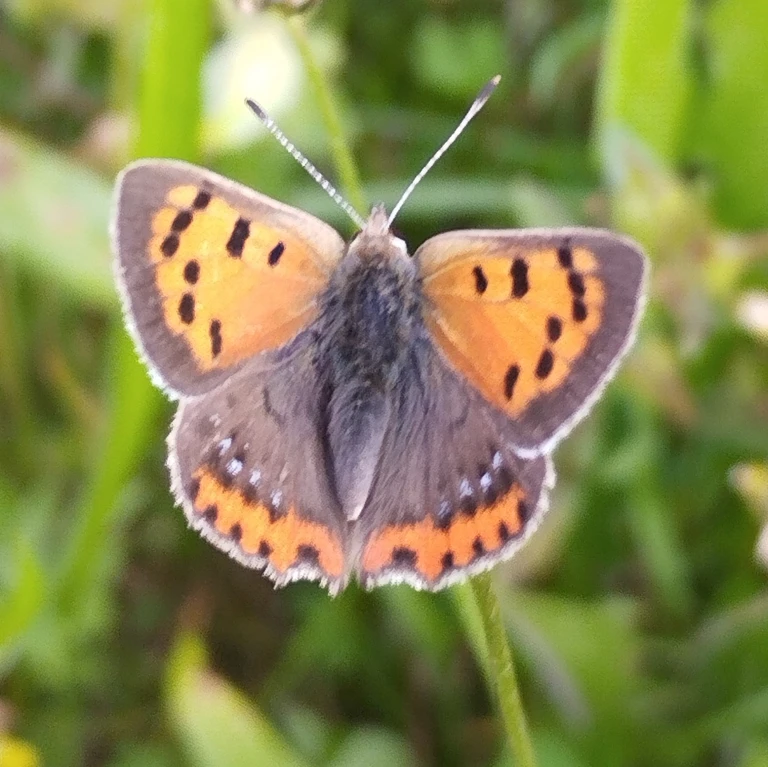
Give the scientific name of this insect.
Lycaena phlaeas
